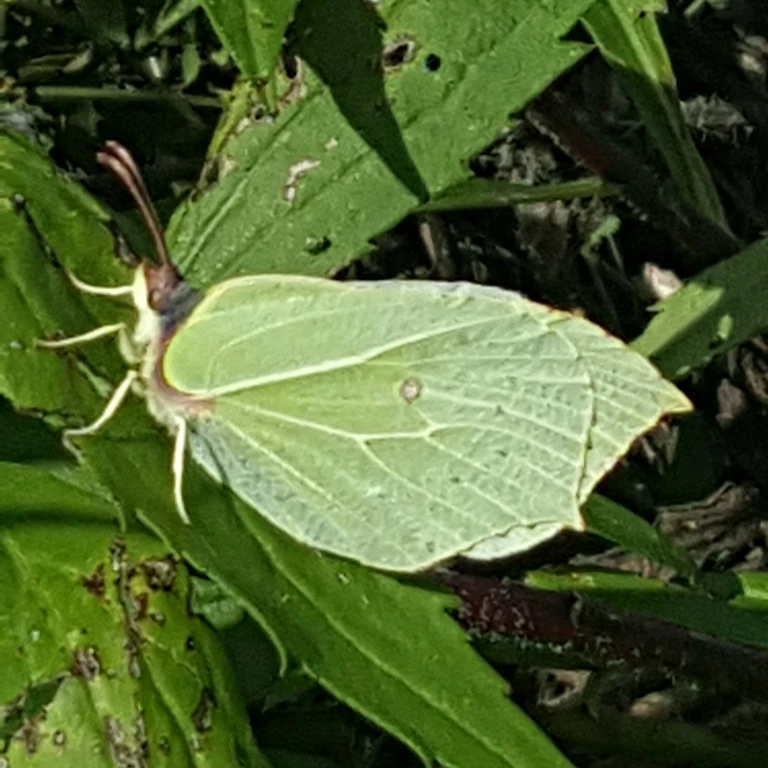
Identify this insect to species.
Gonepteryx rhamni
